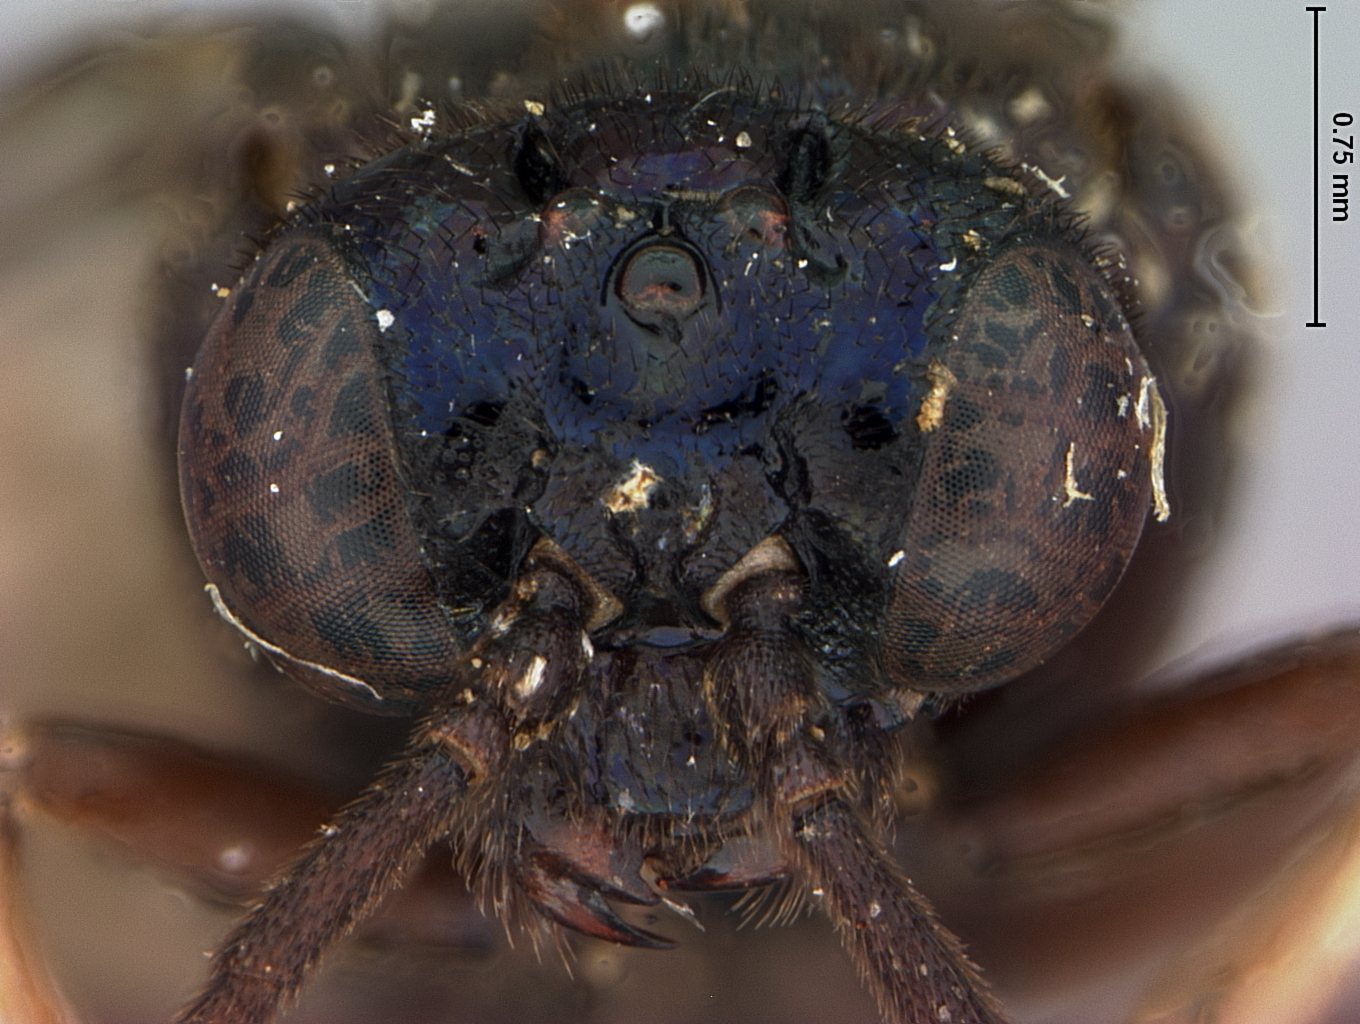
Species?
Senoclidia terminata
